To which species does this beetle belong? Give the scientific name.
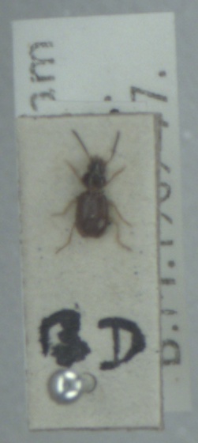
Bembidion gilvipes
